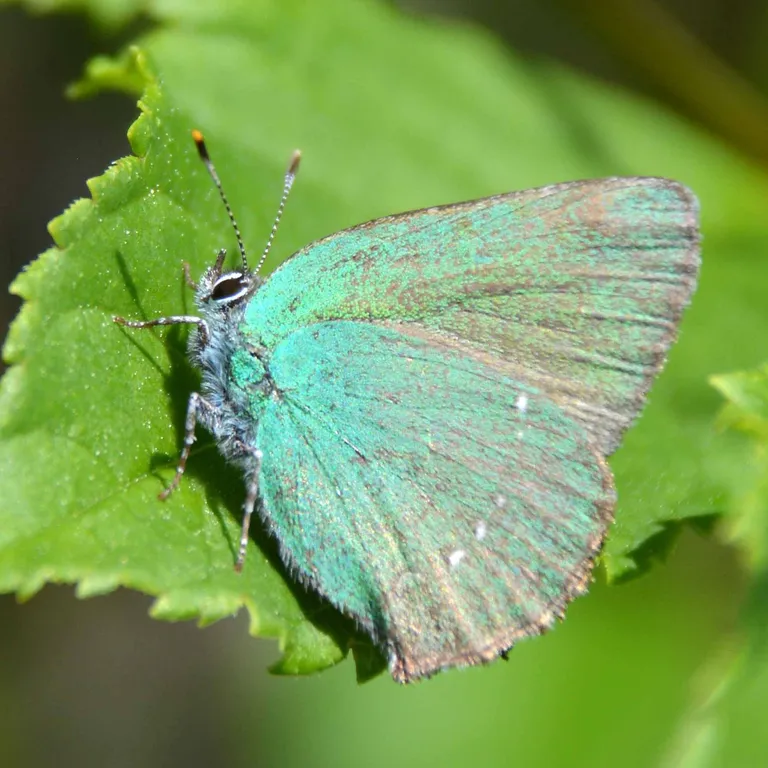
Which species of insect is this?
Callophrys rubi
